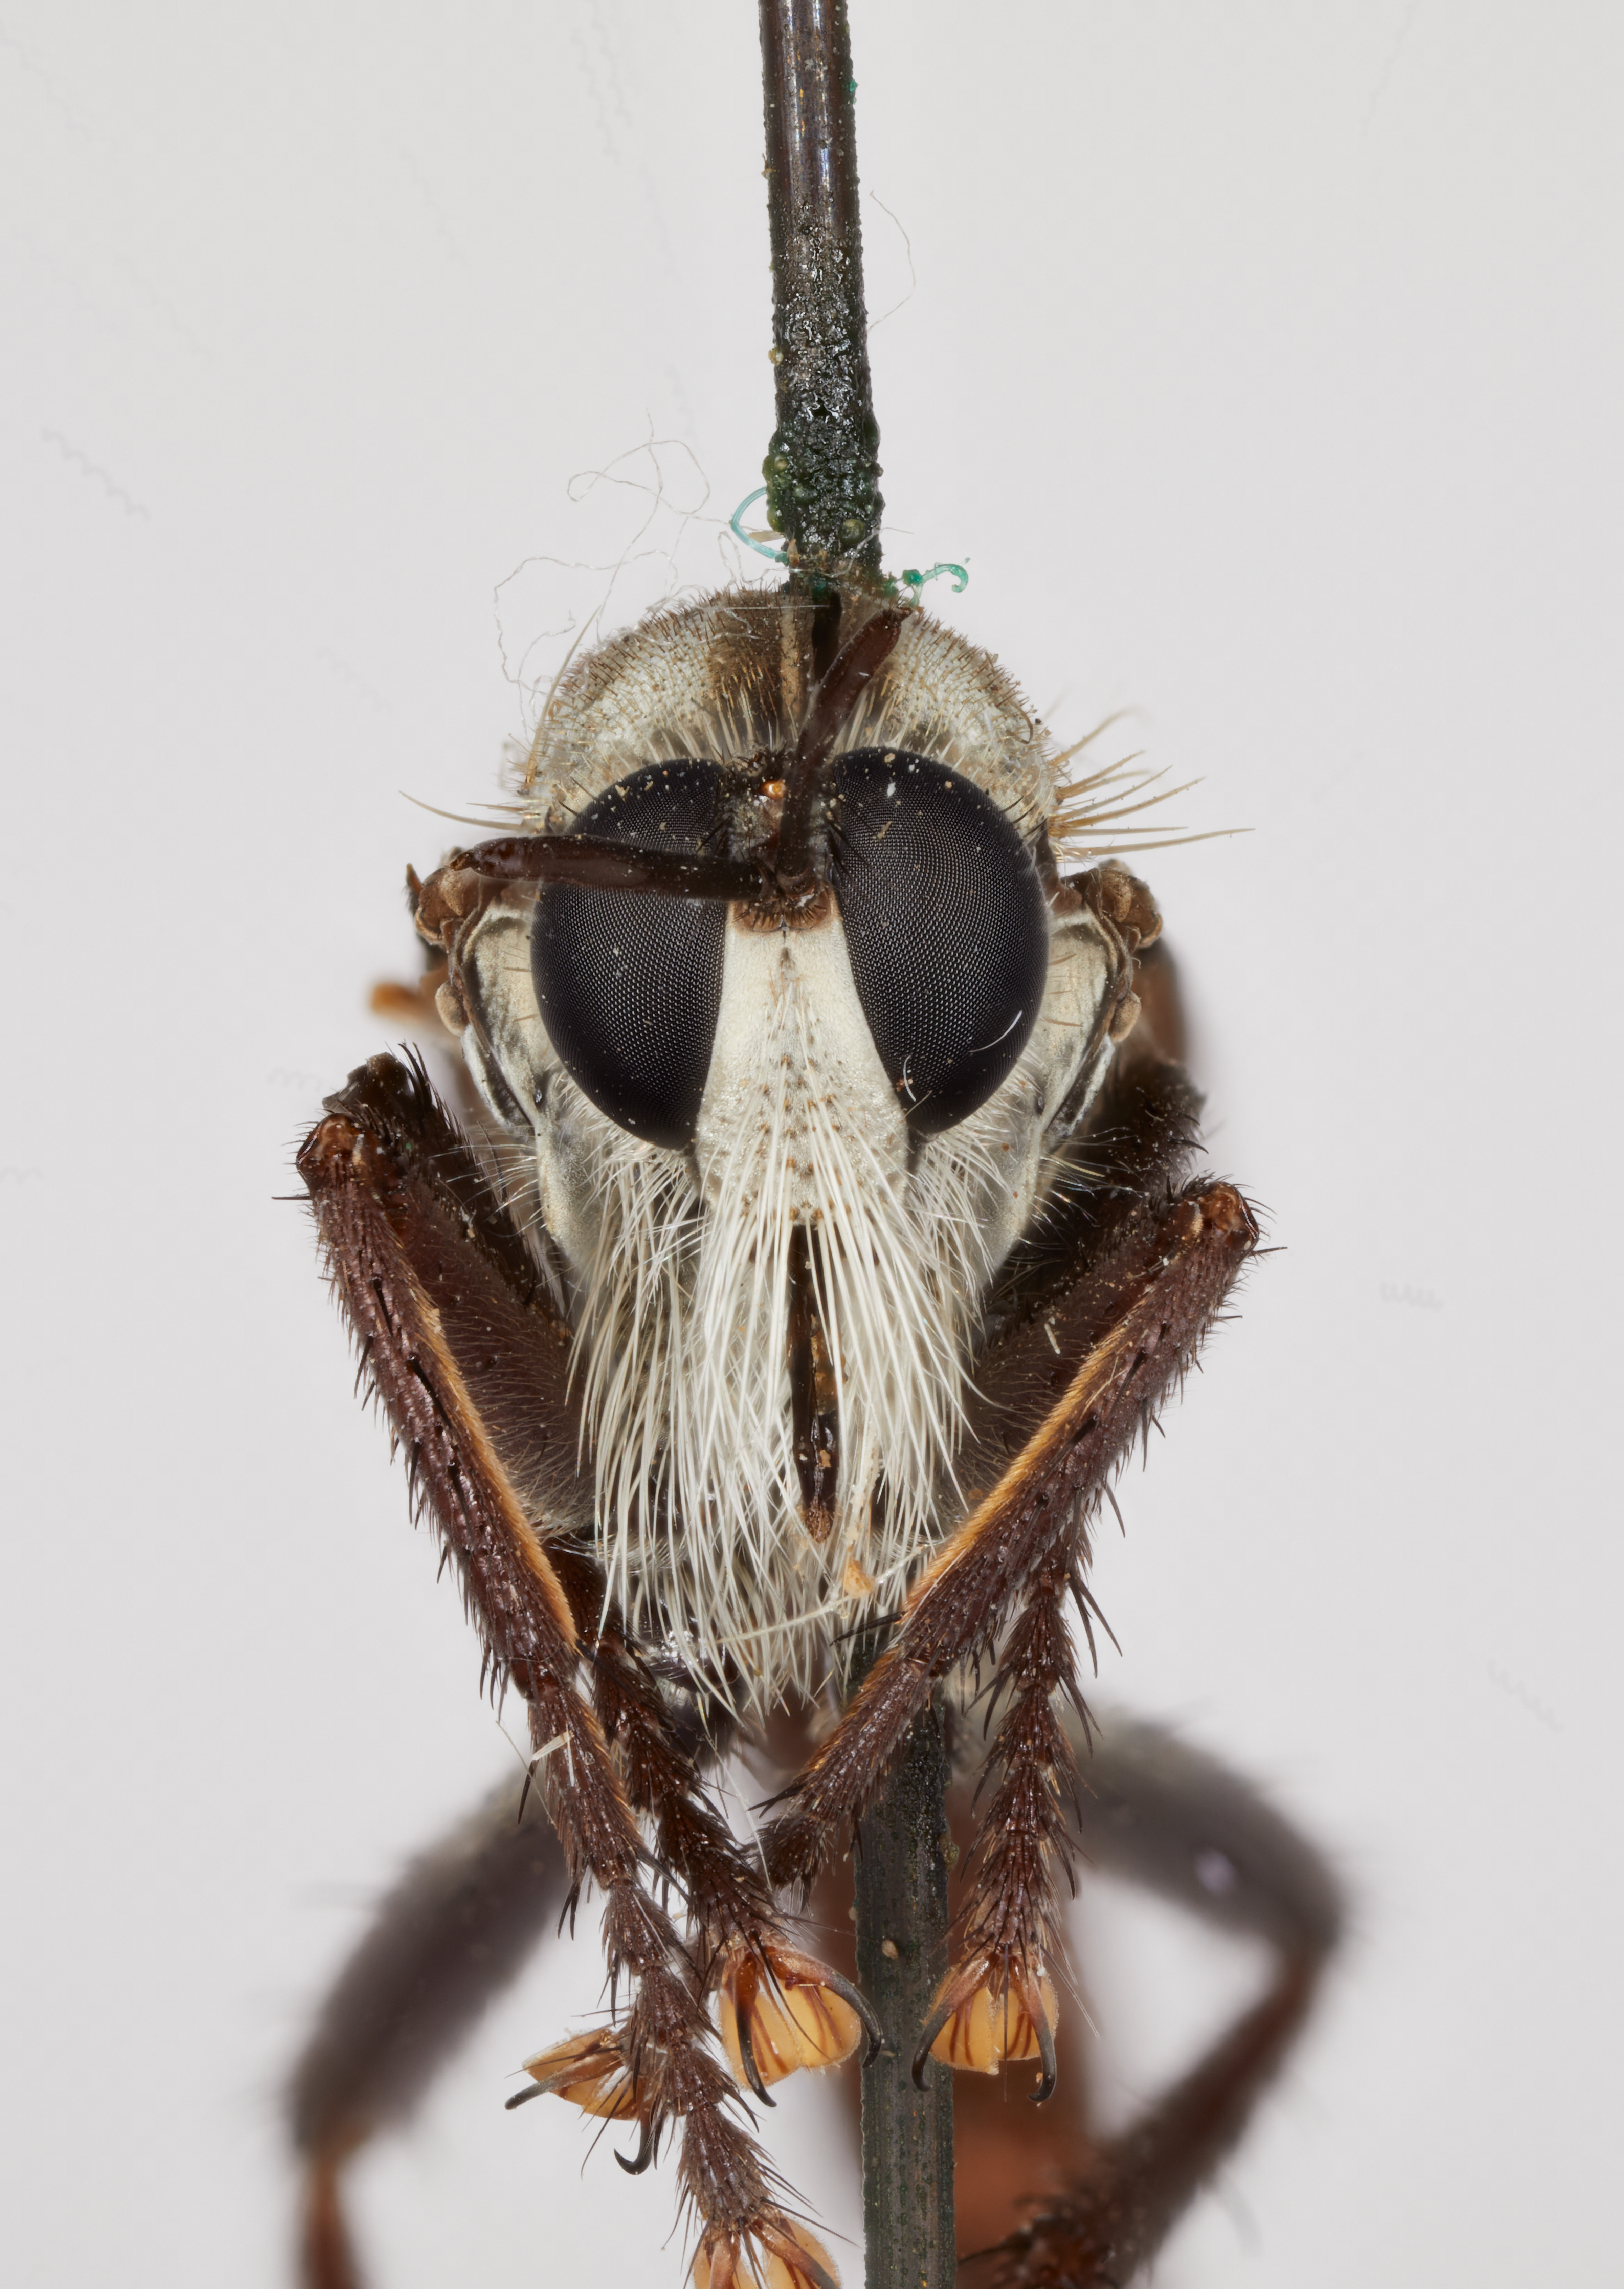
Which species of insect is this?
Stenopogon nitens
